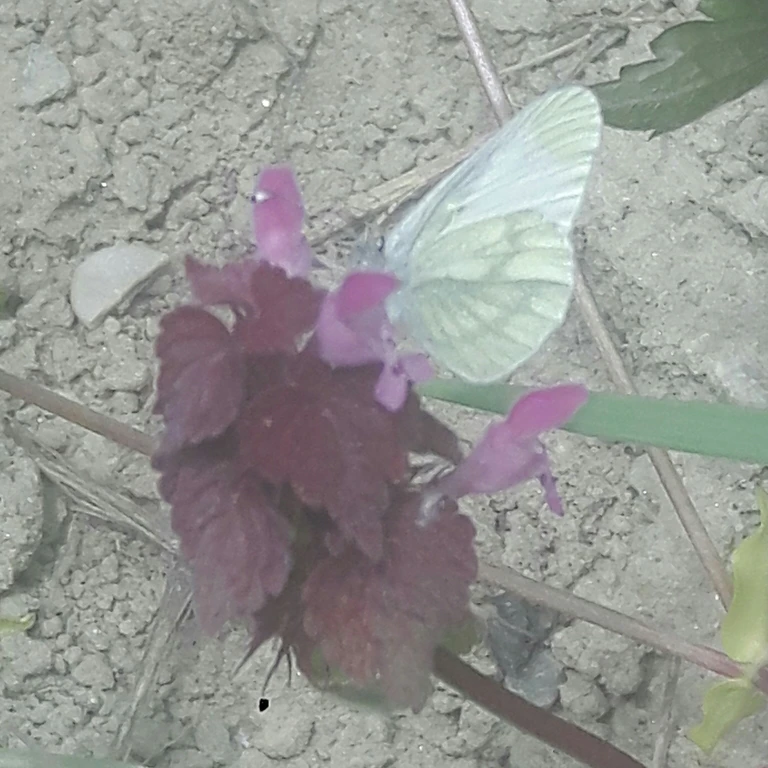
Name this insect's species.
Leptidea sinapis/juvernica
